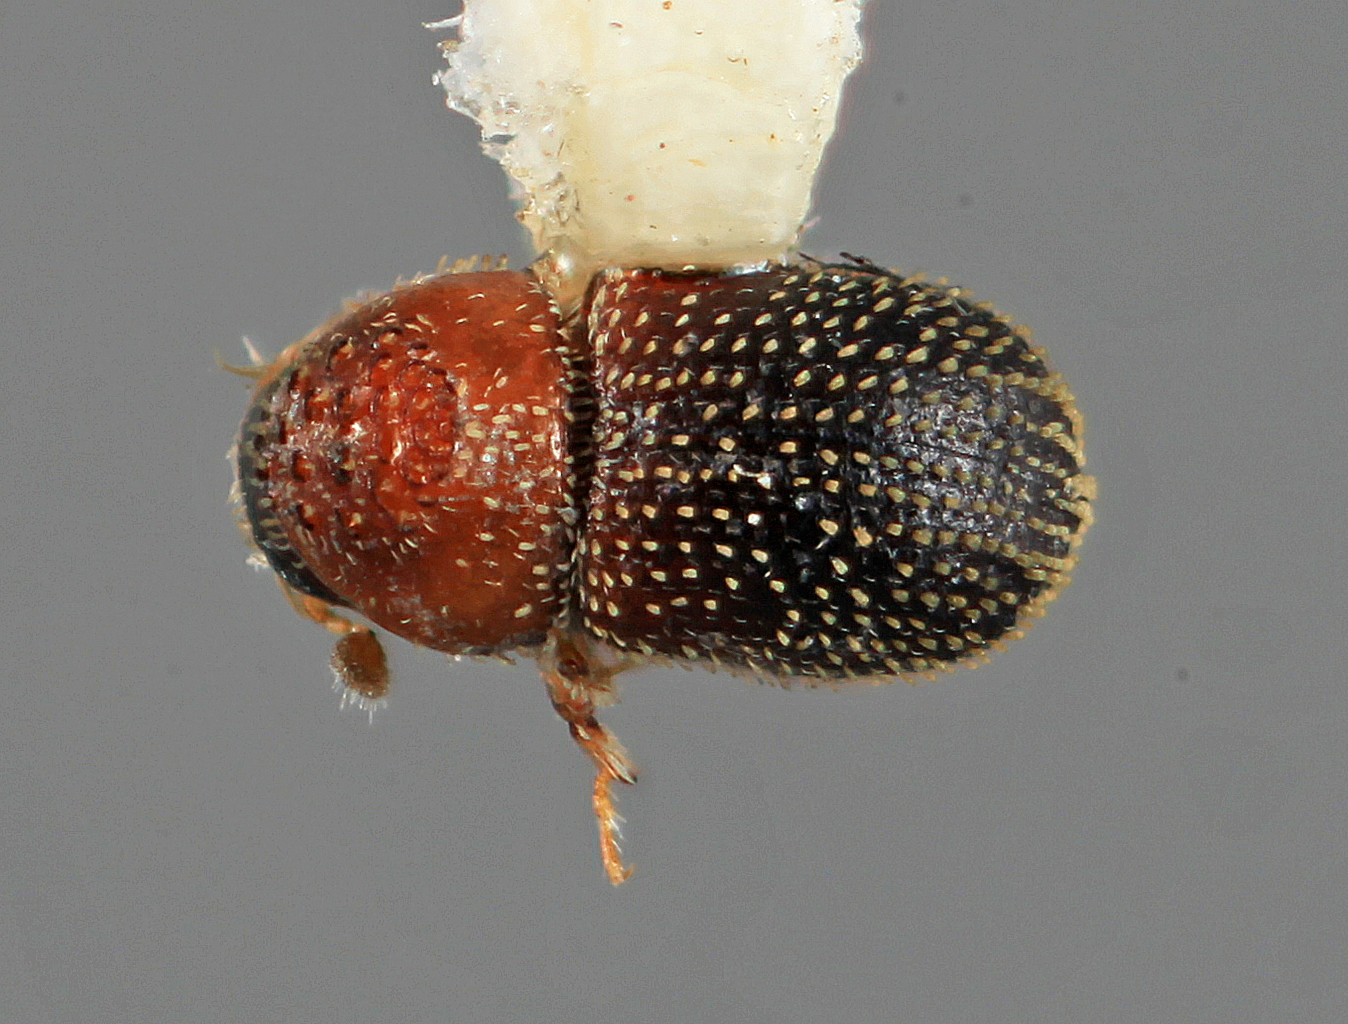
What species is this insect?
Cryptulocleptus obesus
